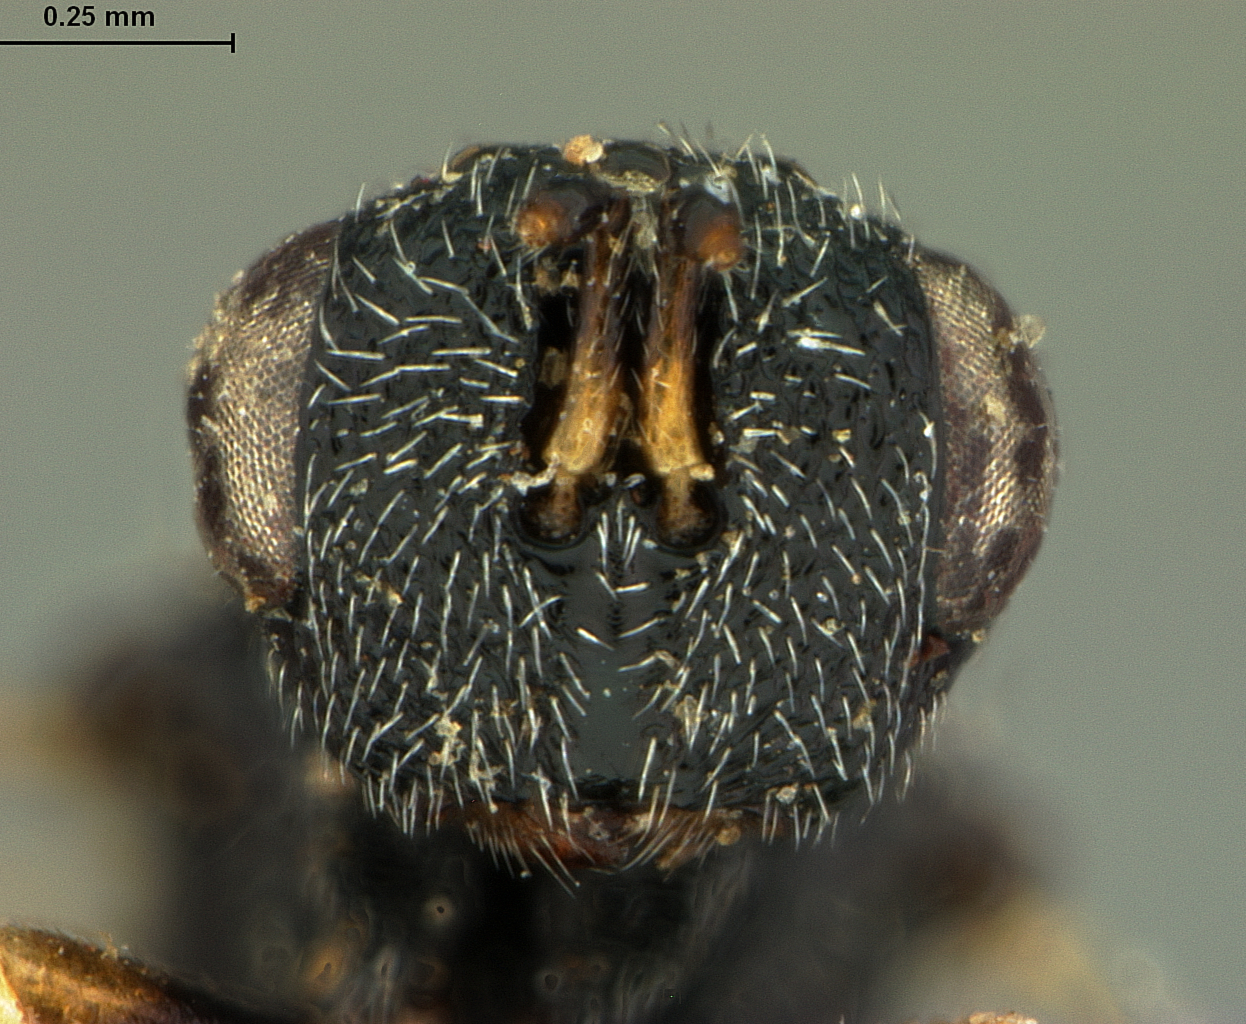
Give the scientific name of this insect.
Bruchophagus mexicanus
